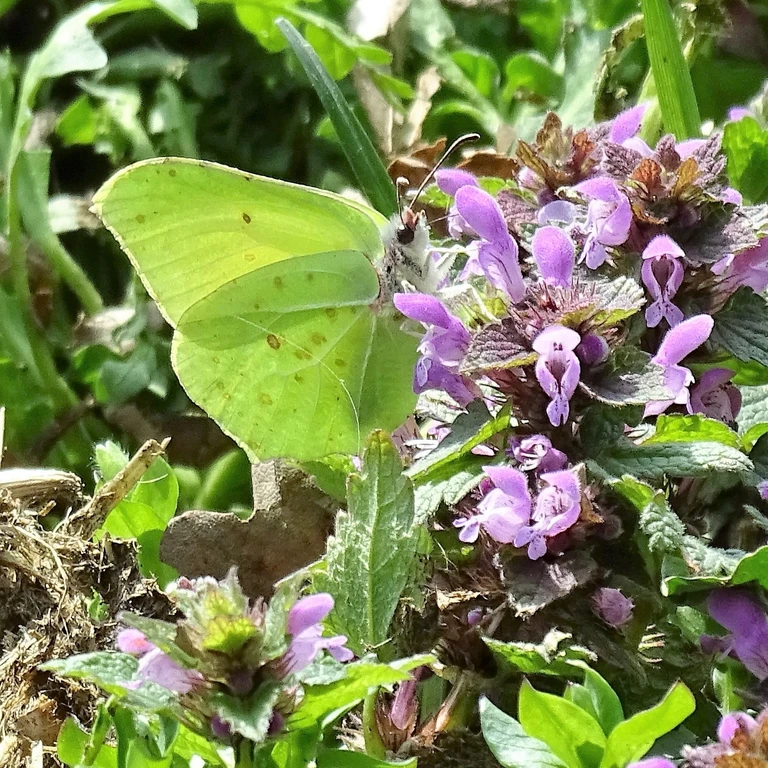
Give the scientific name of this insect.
Gonepteryx rhamni
